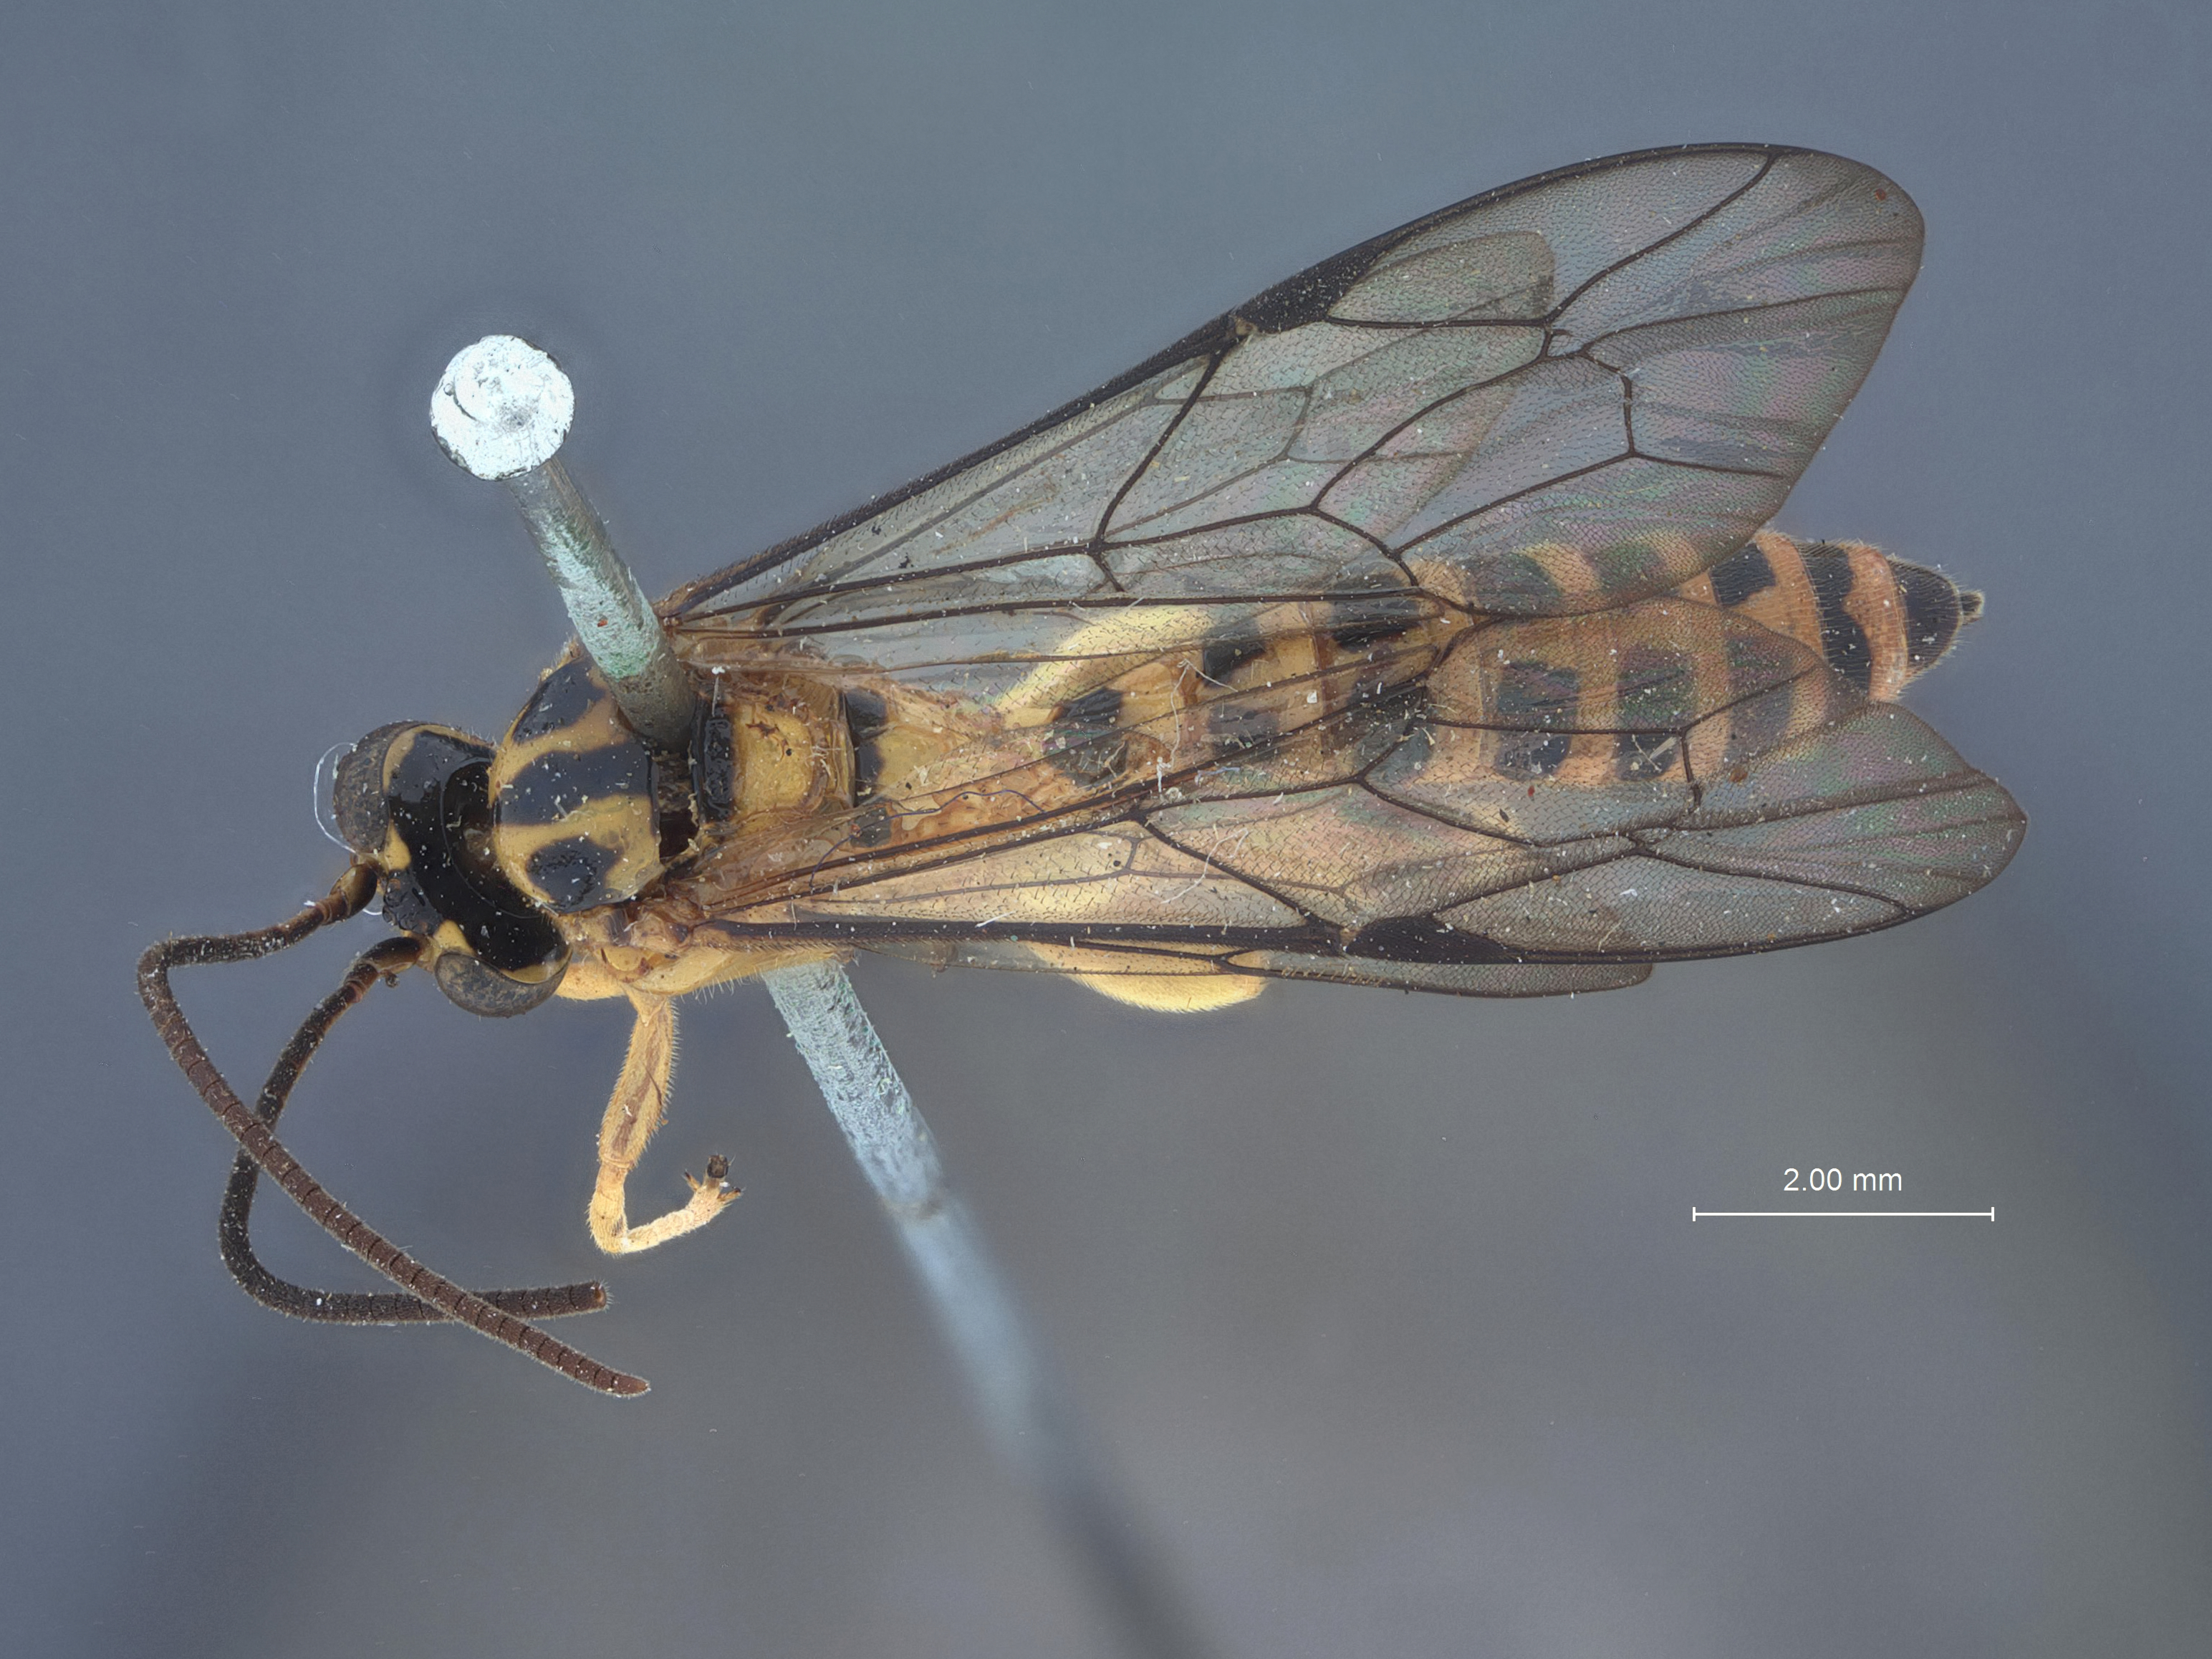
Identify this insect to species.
Xanthopimpla pyramidalis
